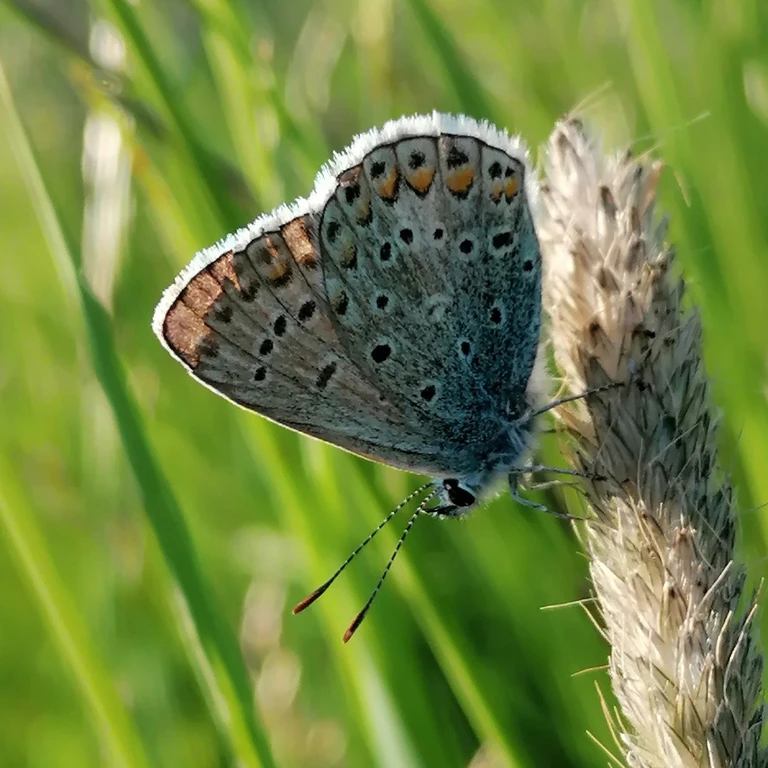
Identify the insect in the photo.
Polyommatus icarus
